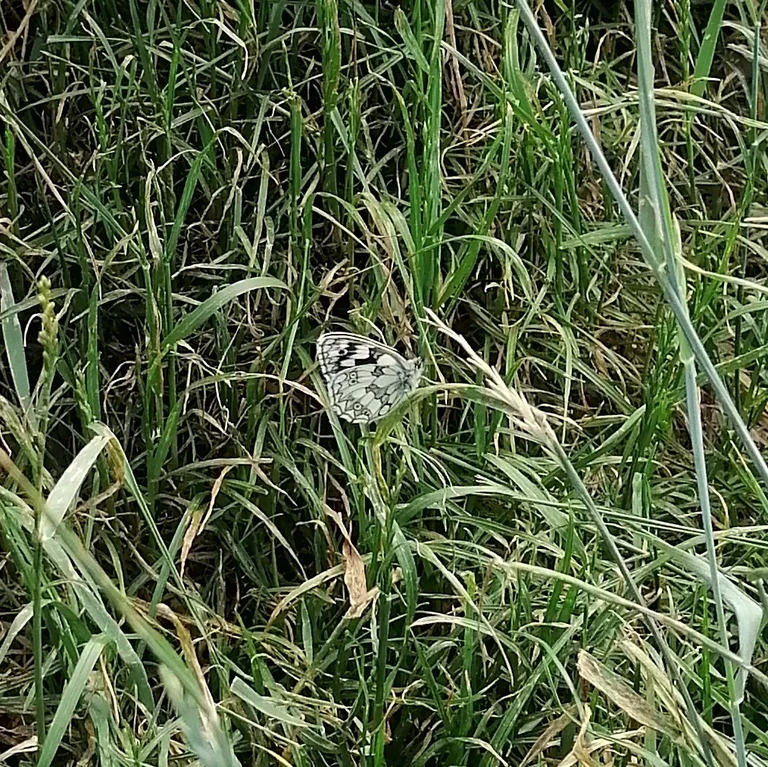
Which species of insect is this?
Melanargia galathea
